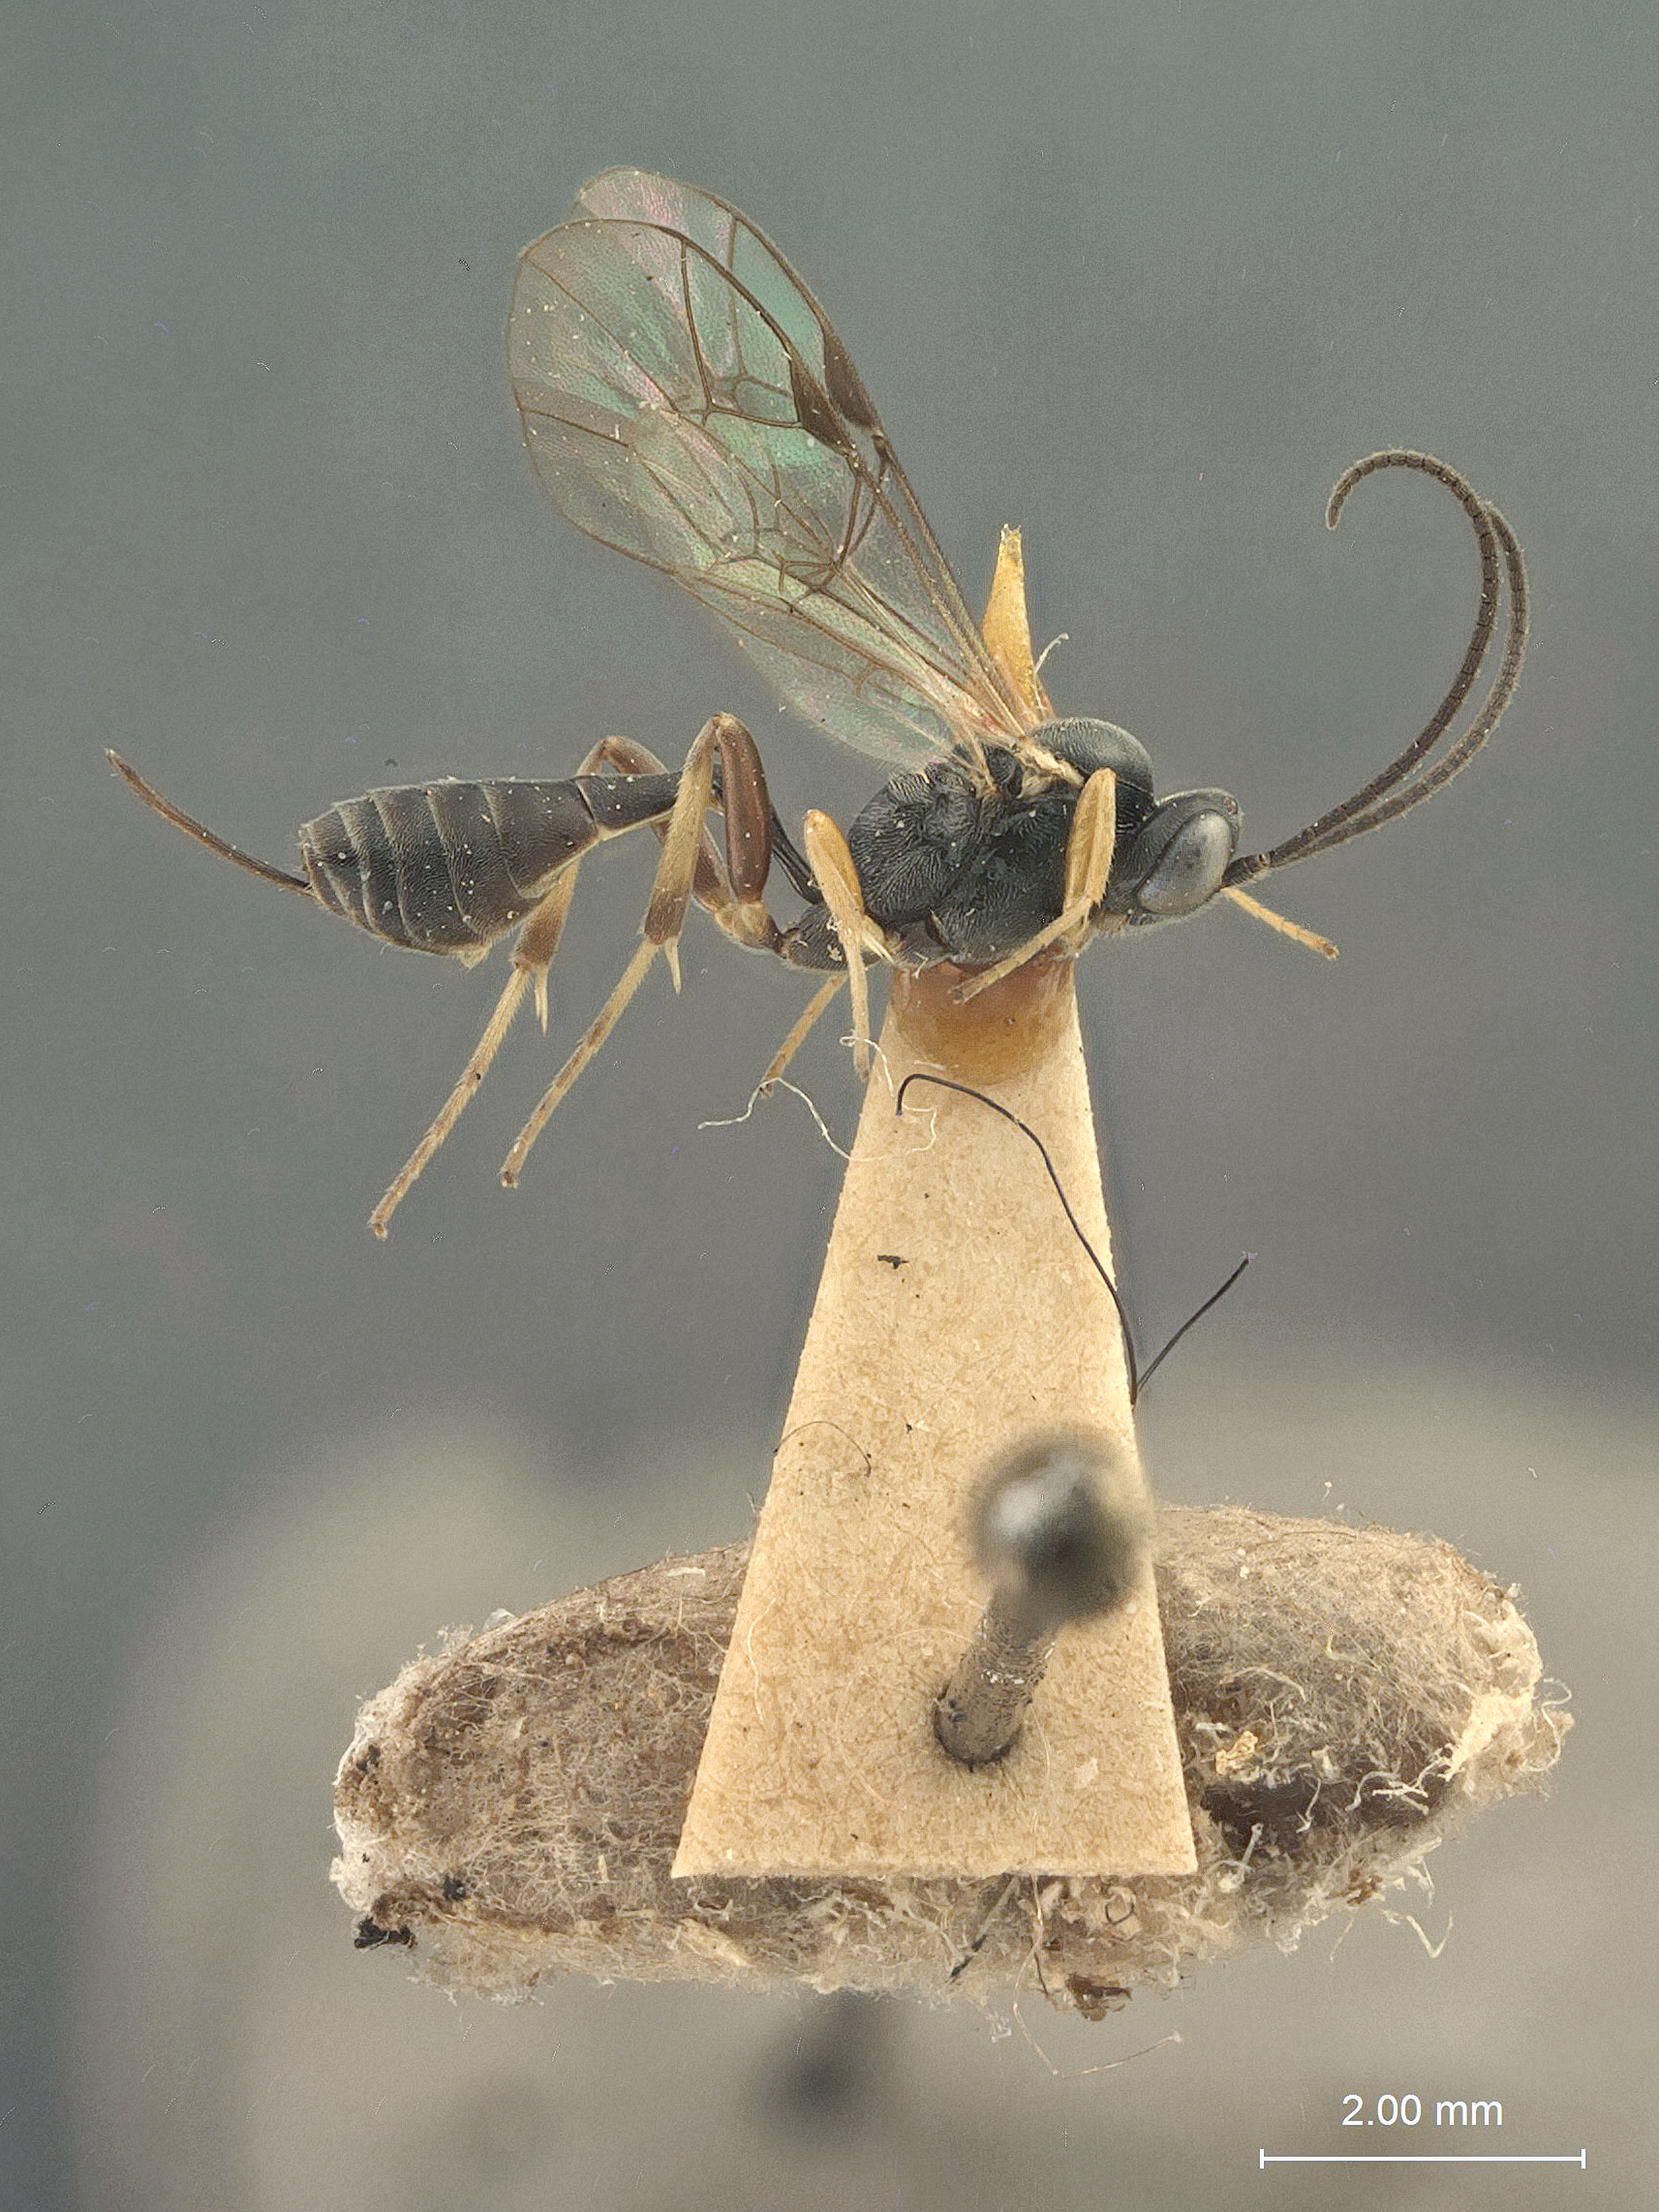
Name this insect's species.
Campoplex pyraustae
